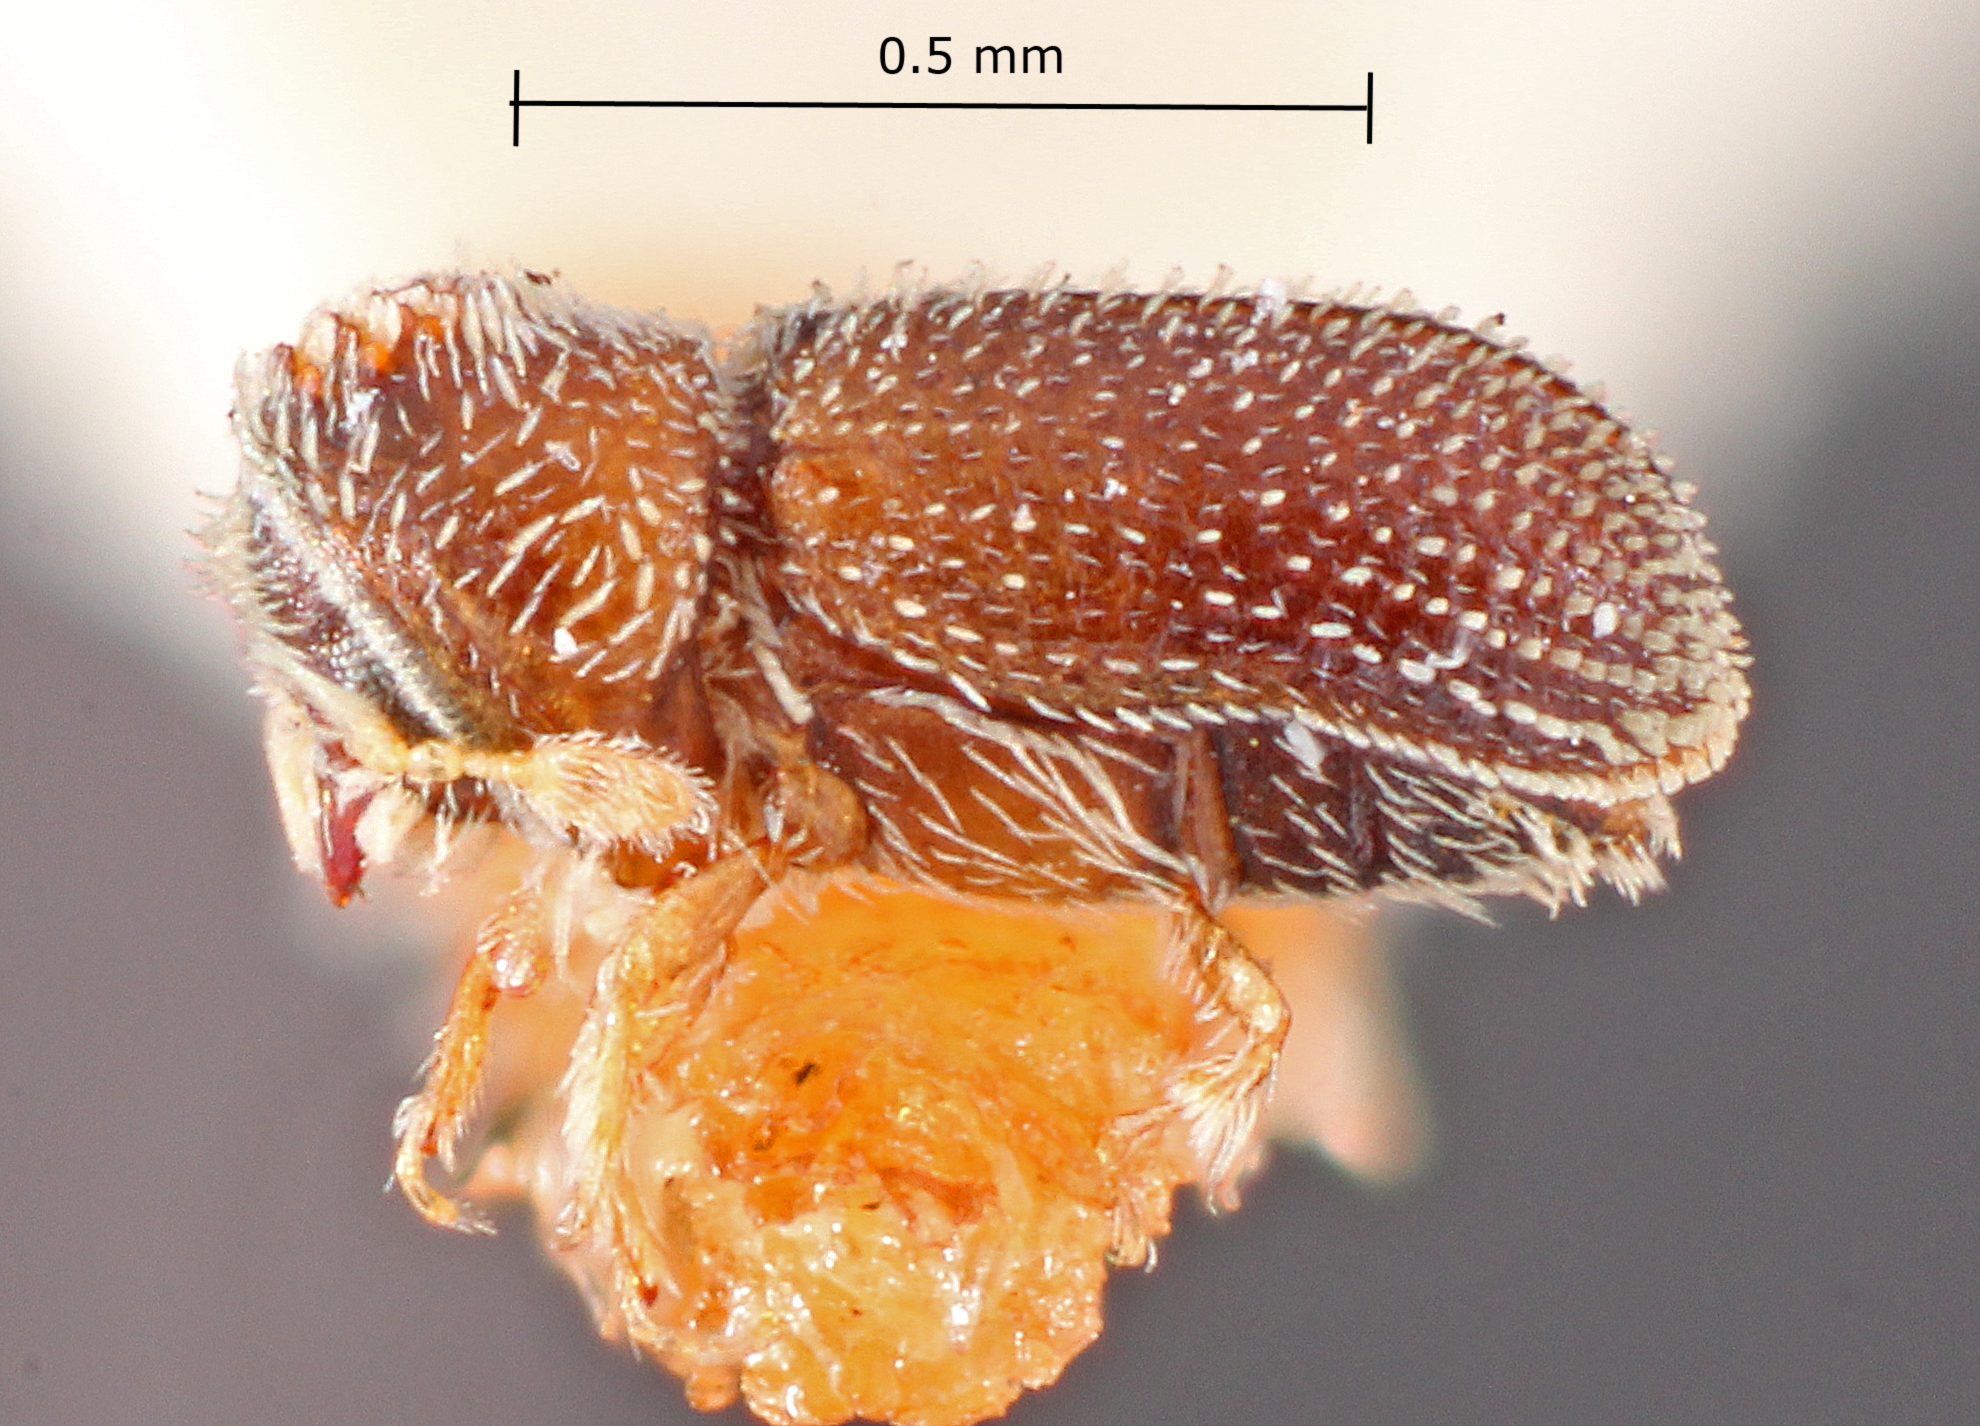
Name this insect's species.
Cryptocleptes minor
